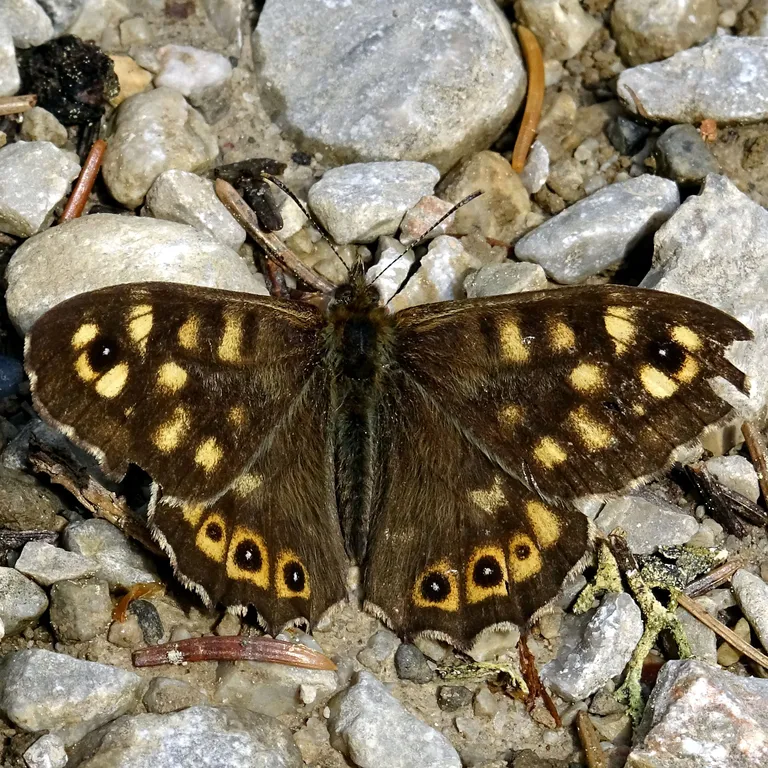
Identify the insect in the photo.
Pararge aegeria
